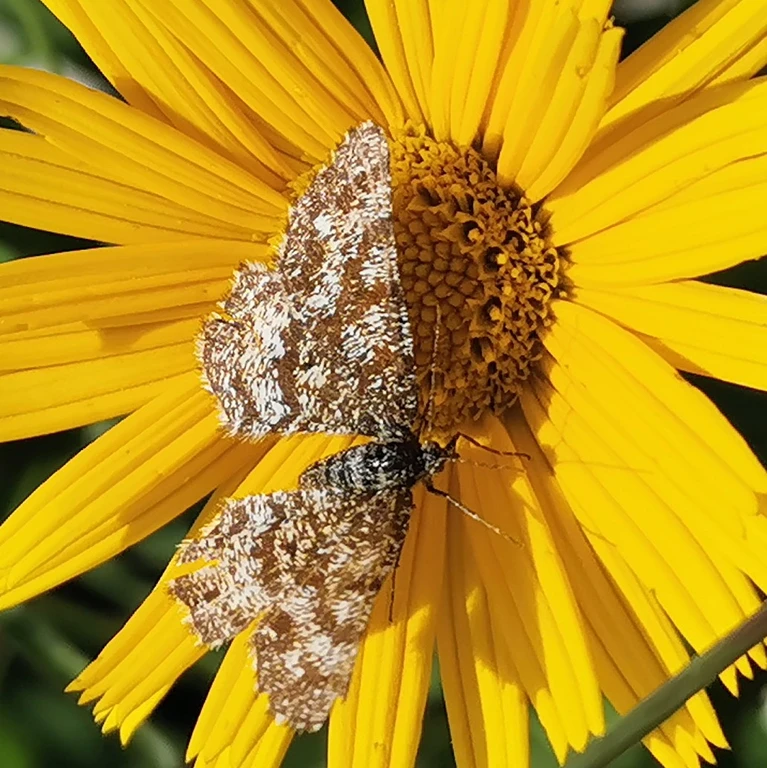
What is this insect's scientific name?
Ematurga atomaria
